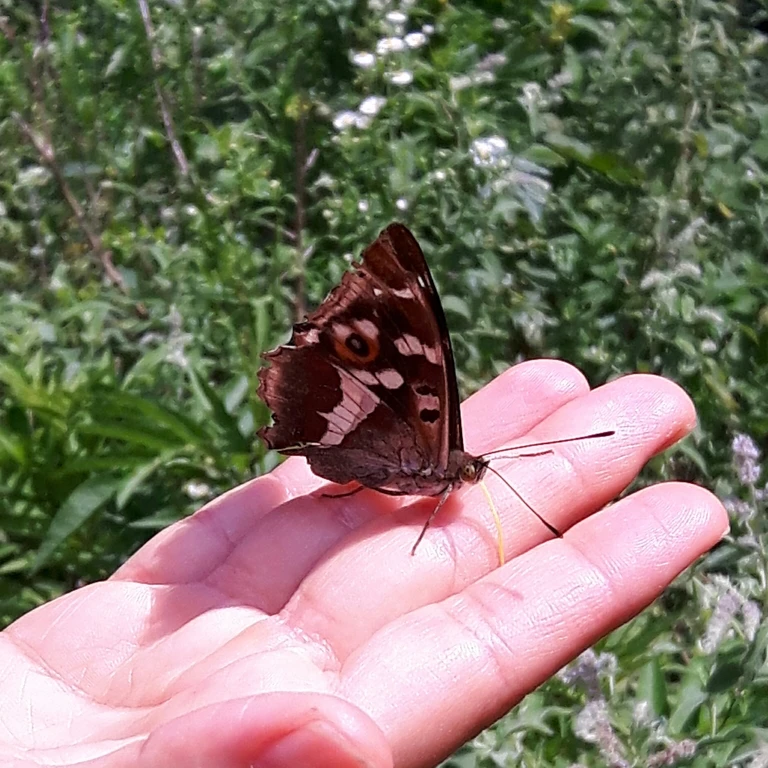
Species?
Apatura iris
